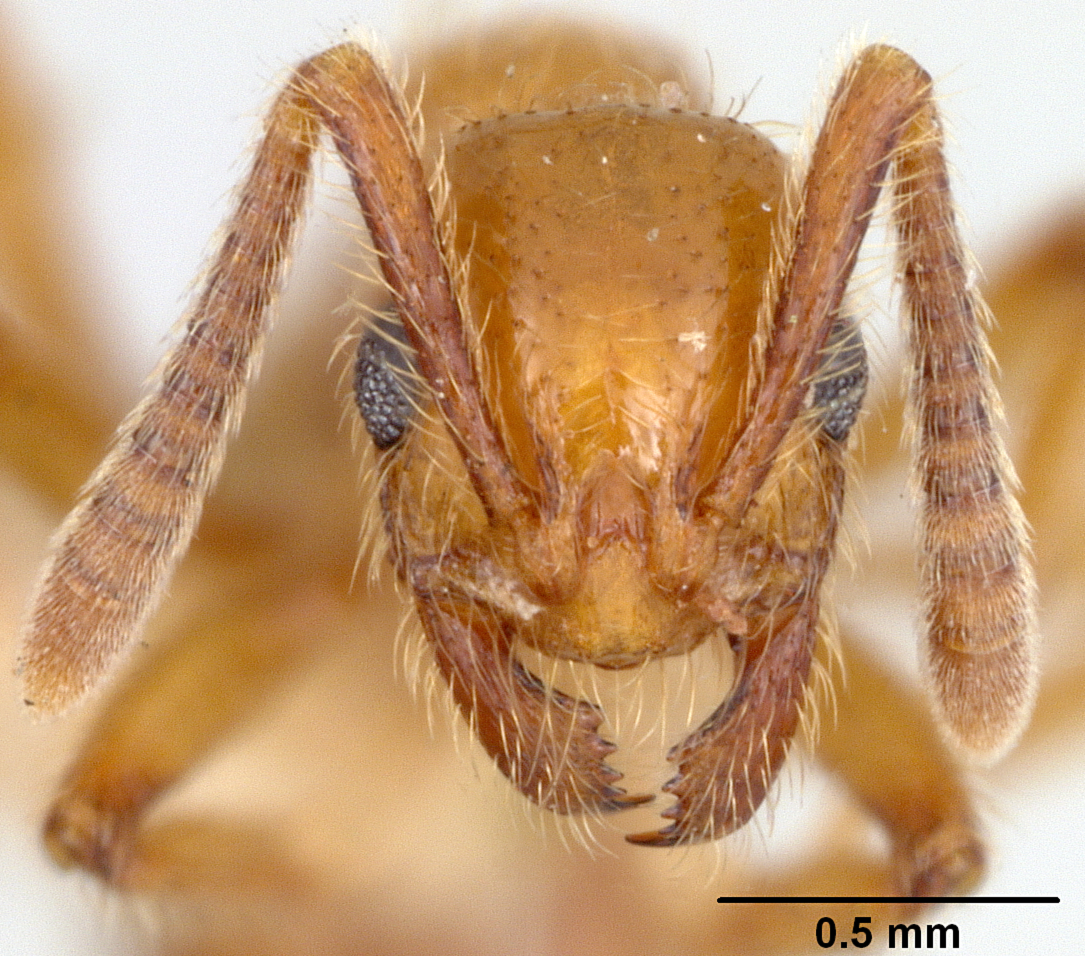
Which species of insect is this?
Megalomyrmex symmetochus
